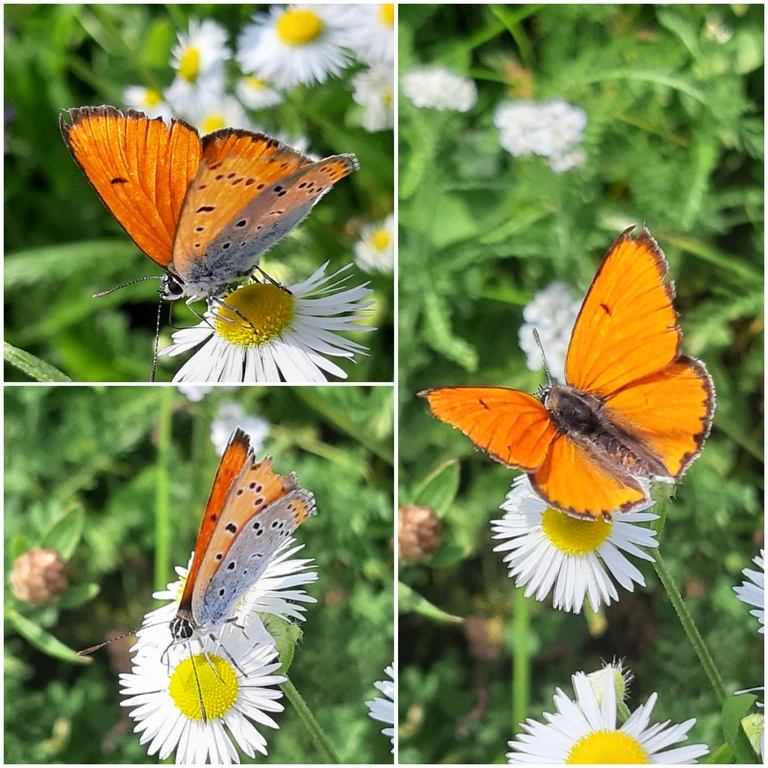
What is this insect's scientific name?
Lycaena dispar
